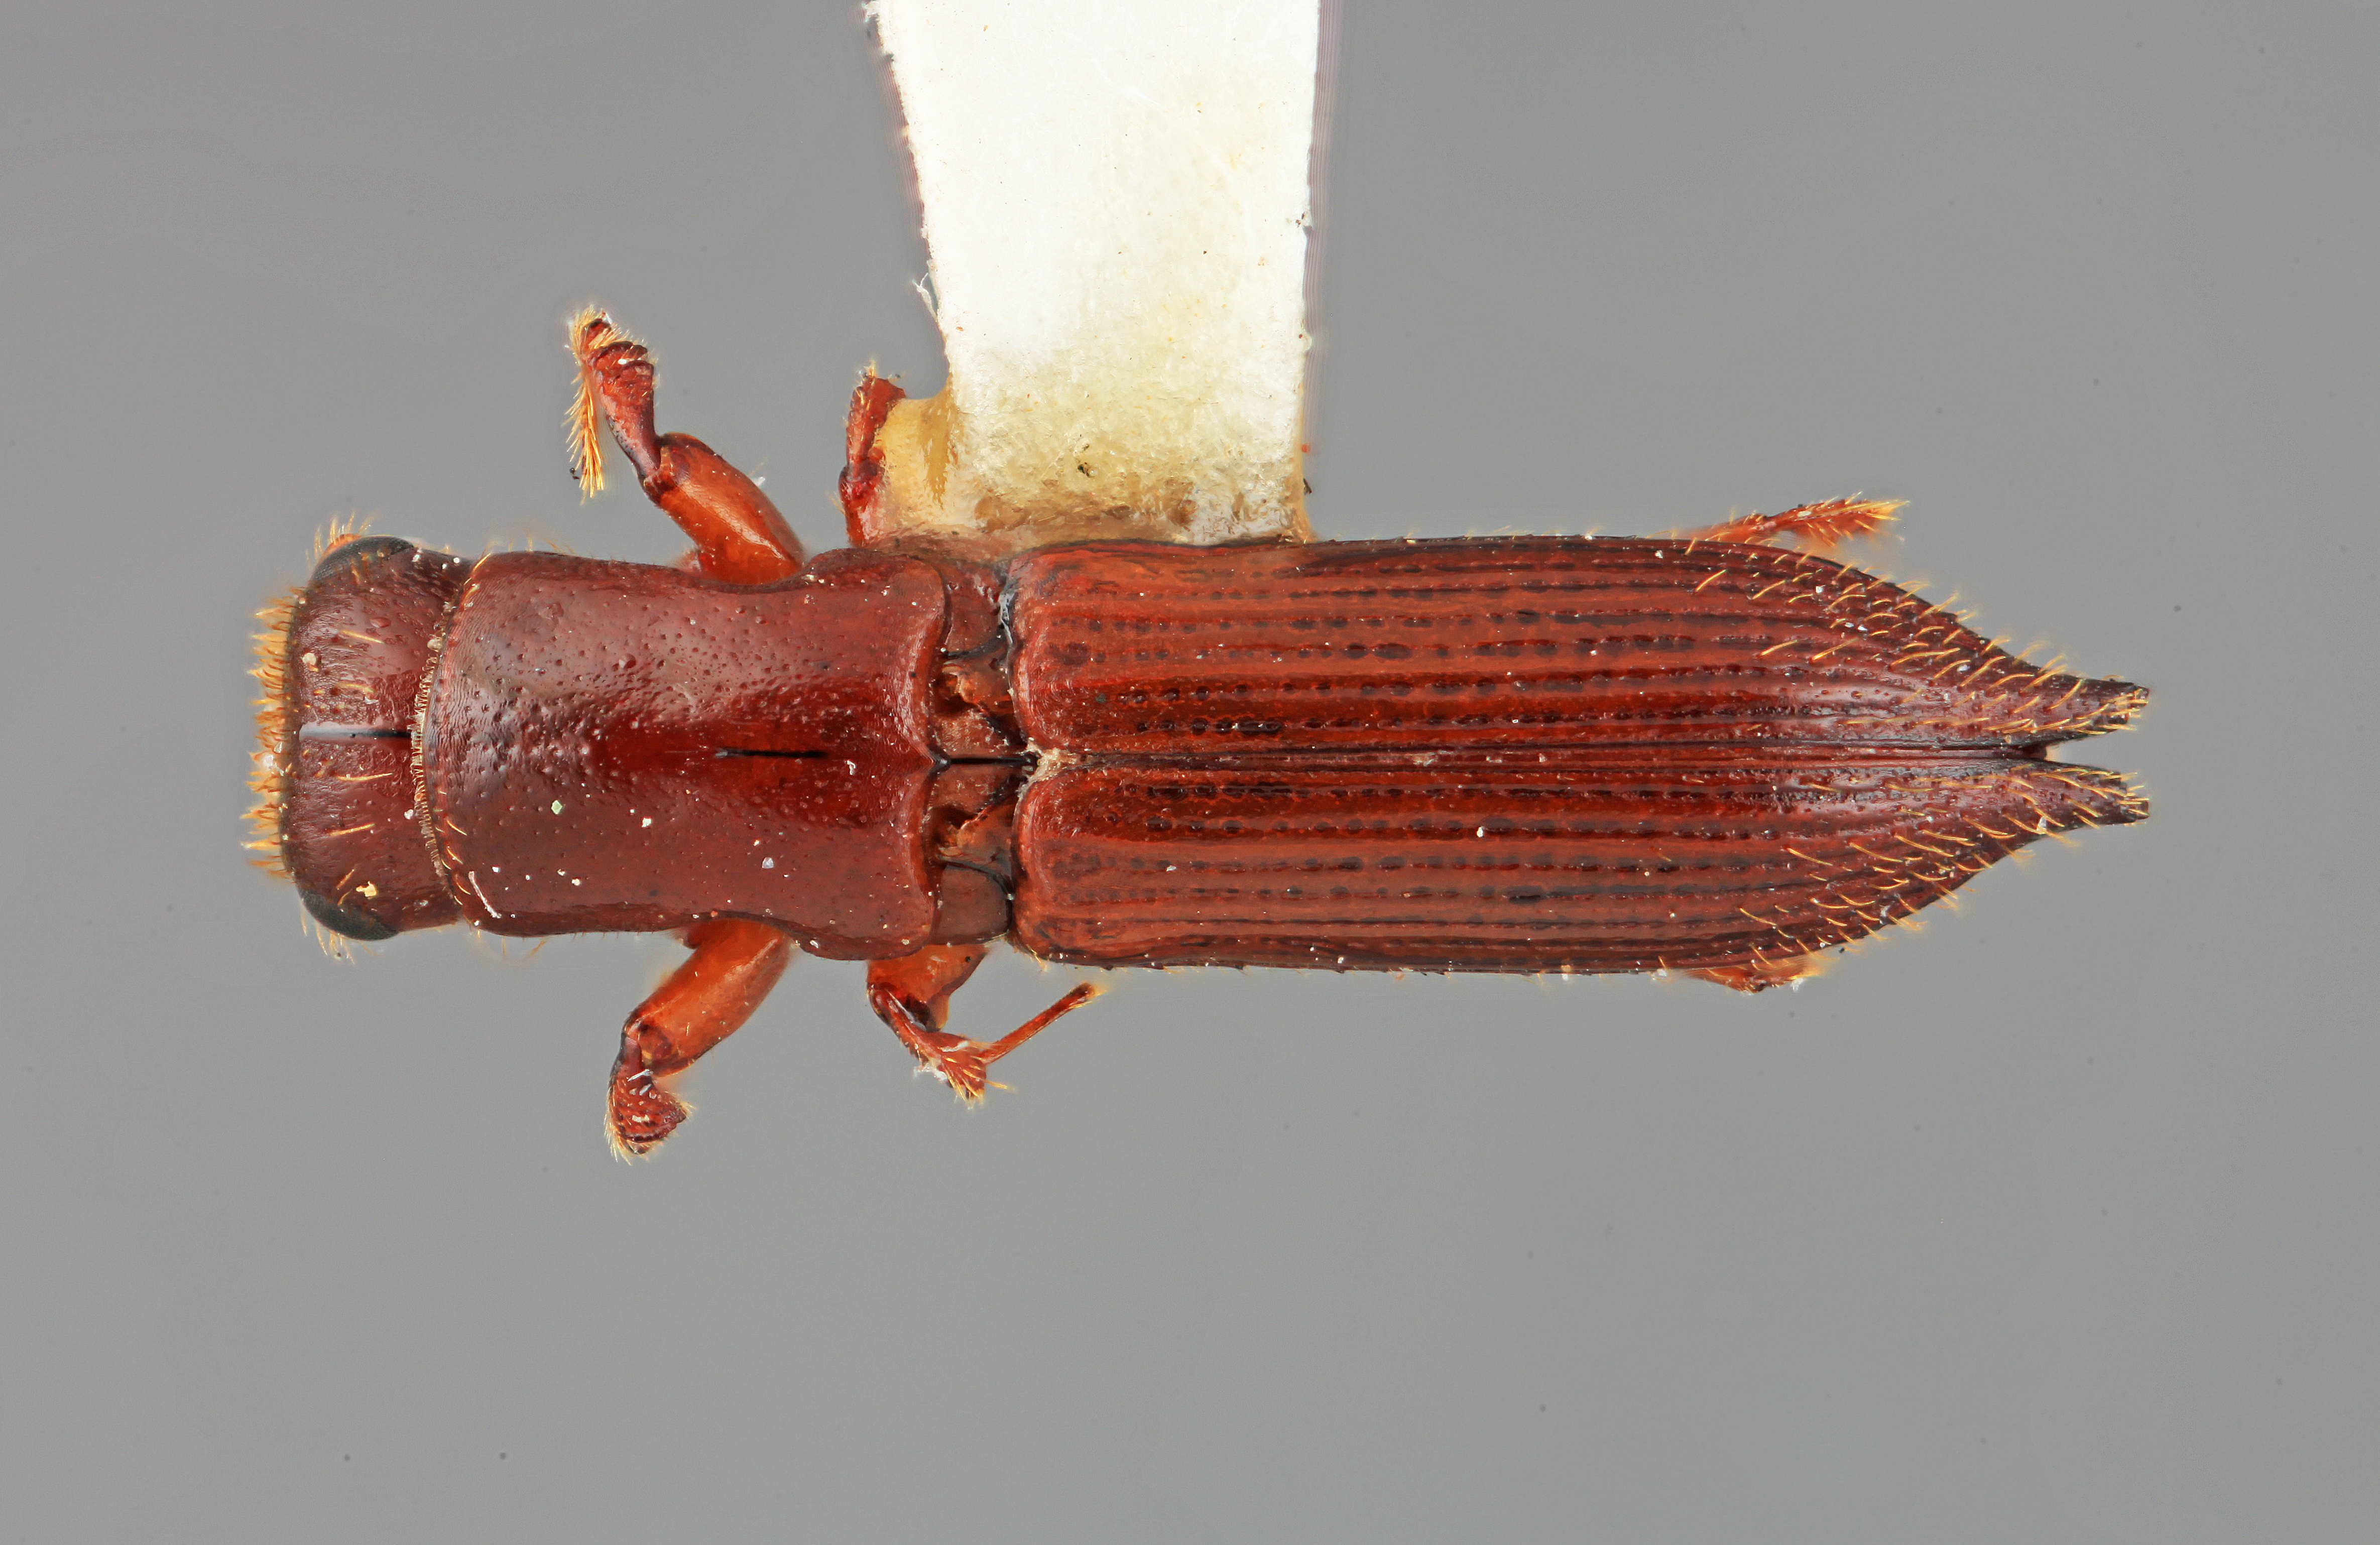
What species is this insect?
Platypus abietis
